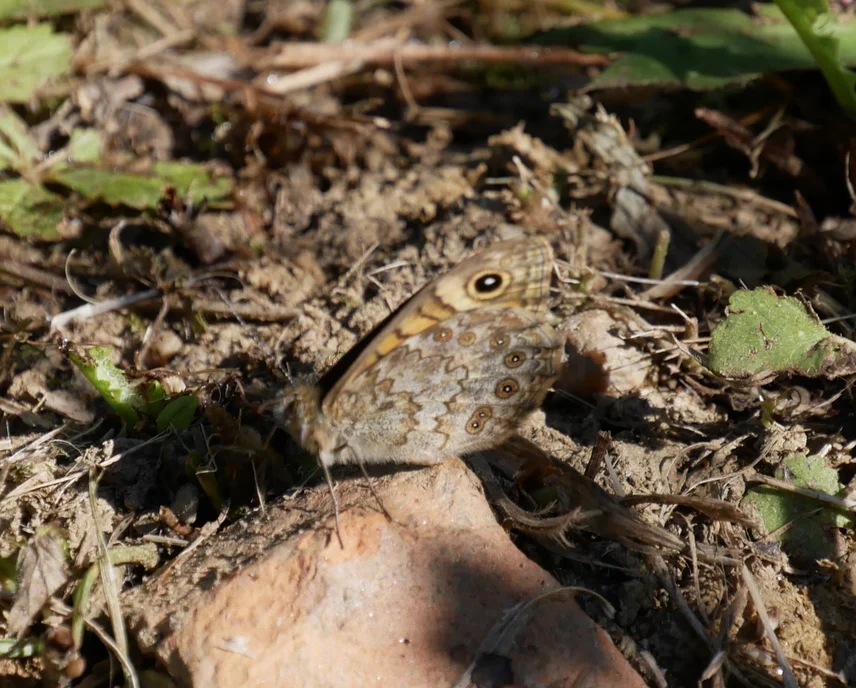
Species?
Lasiommata megera (also Pararge megera)
